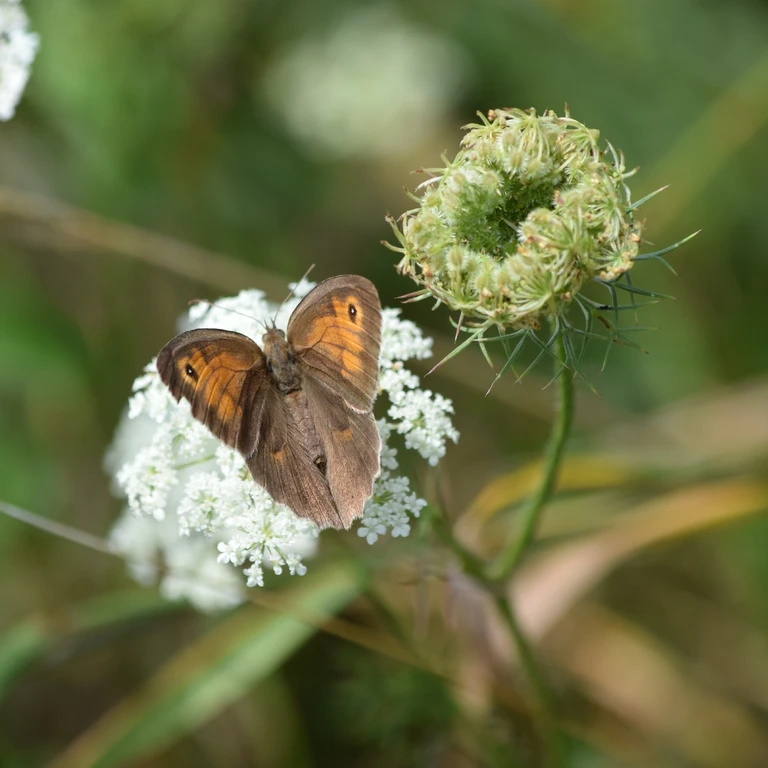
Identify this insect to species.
Maniola jurtina
